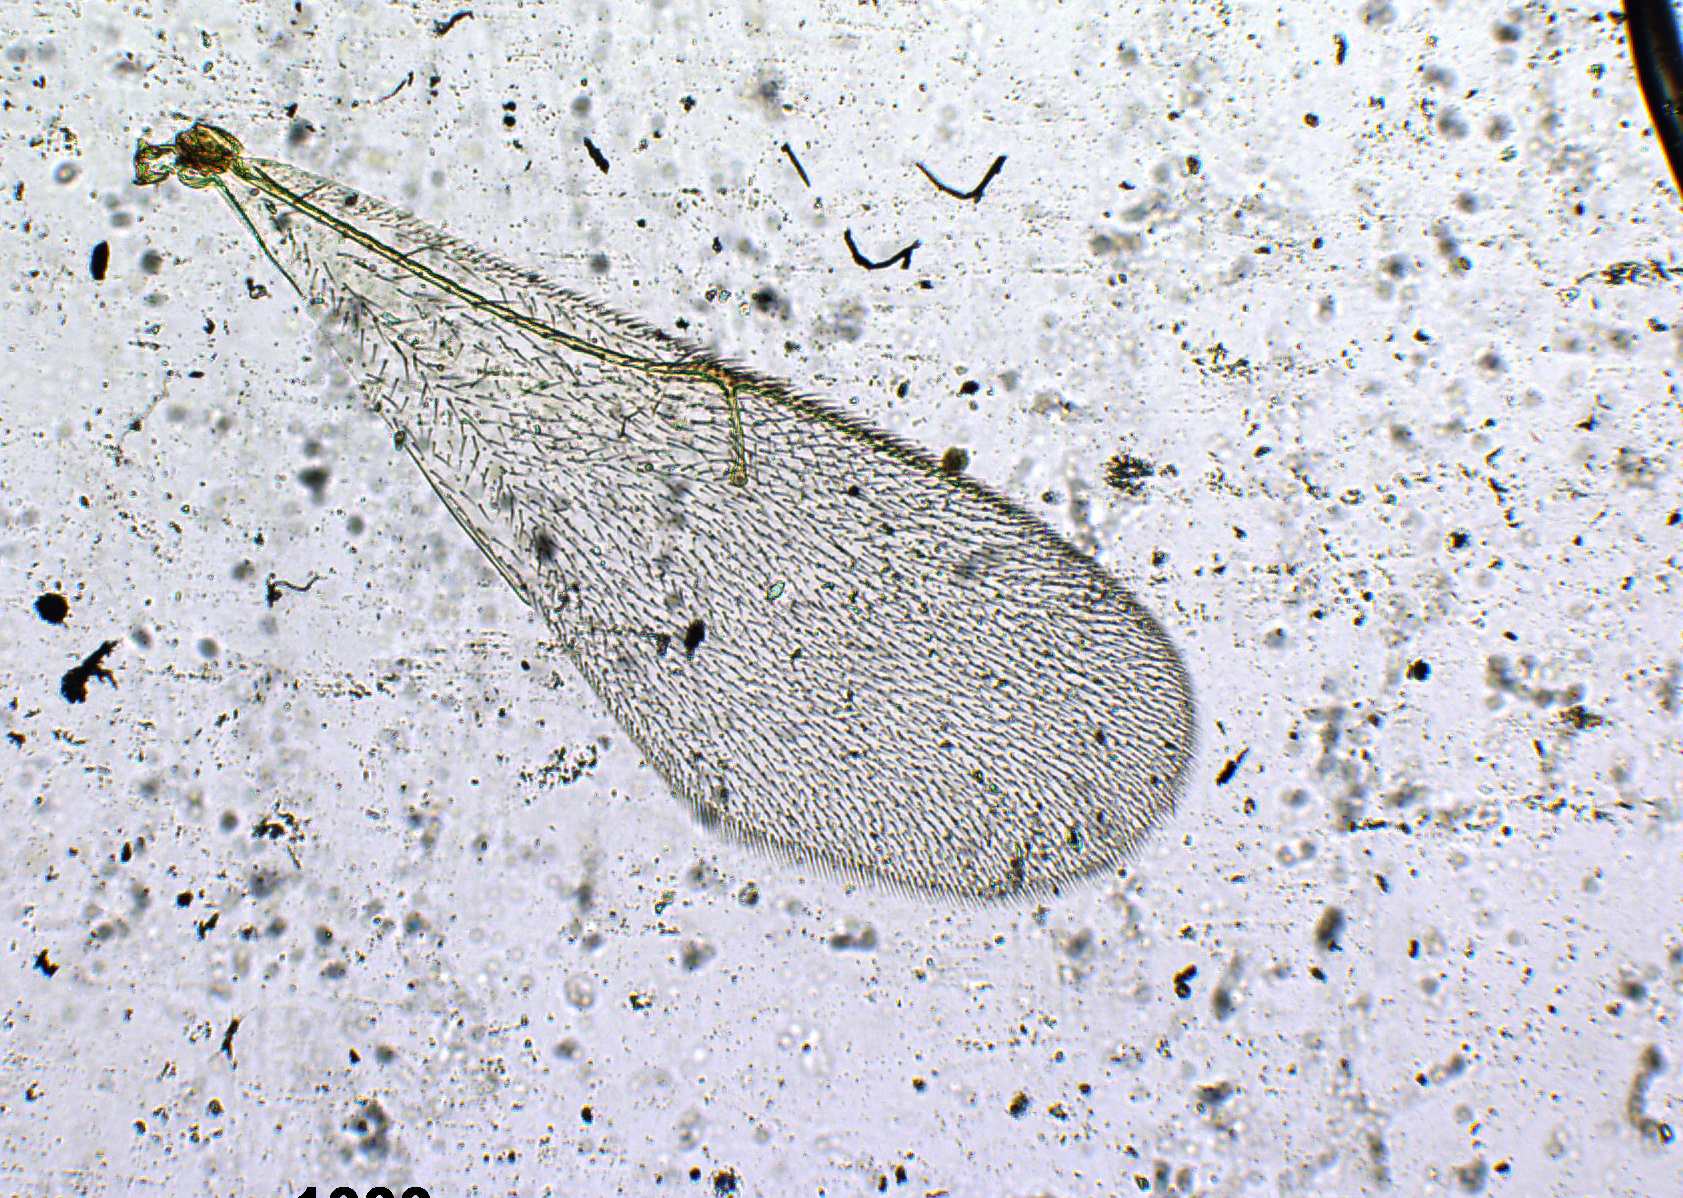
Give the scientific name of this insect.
Baryconus bispinosus
